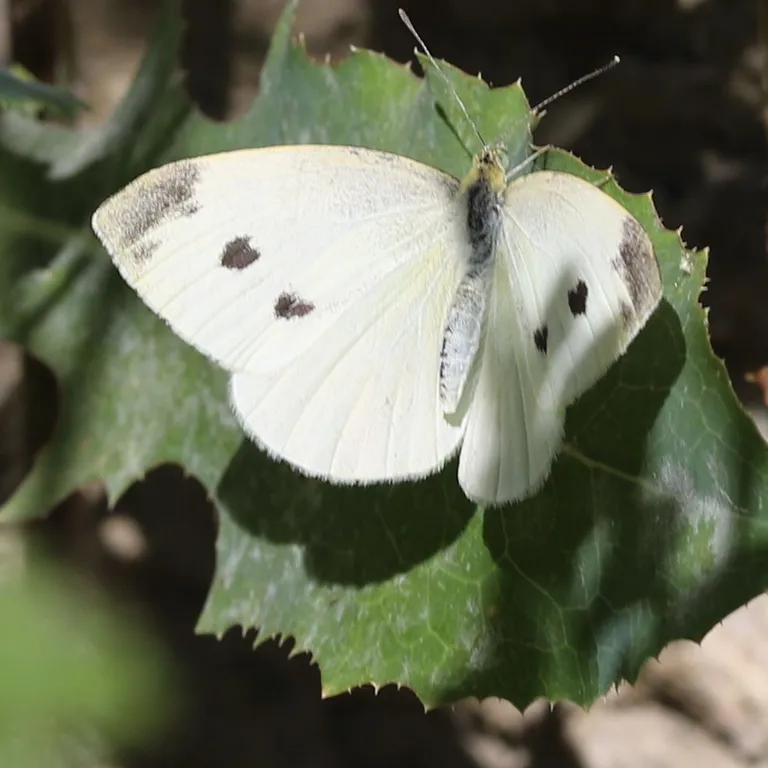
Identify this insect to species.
Pieris rapae
